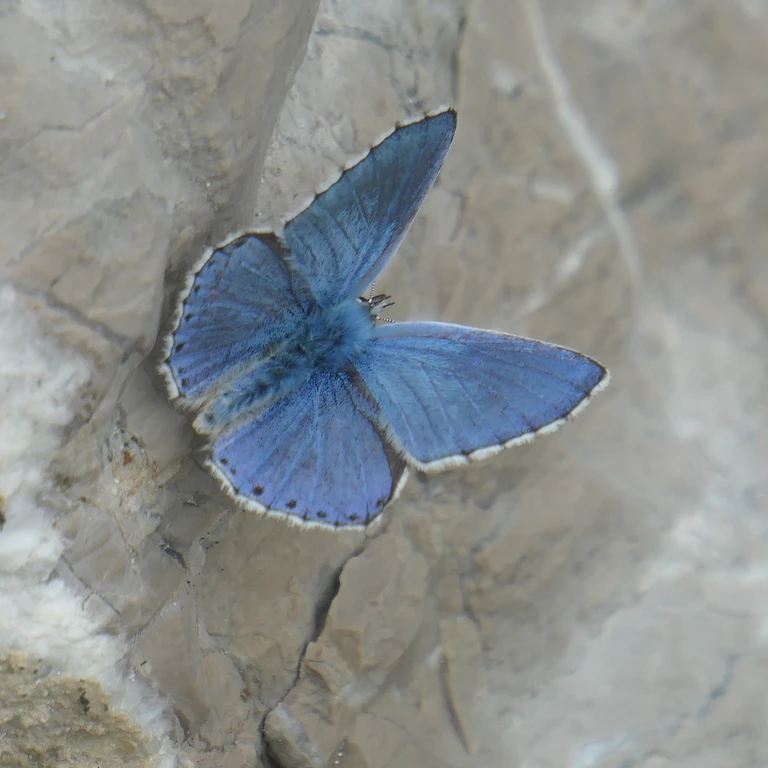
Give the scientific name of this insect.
Lysandra bellargus
